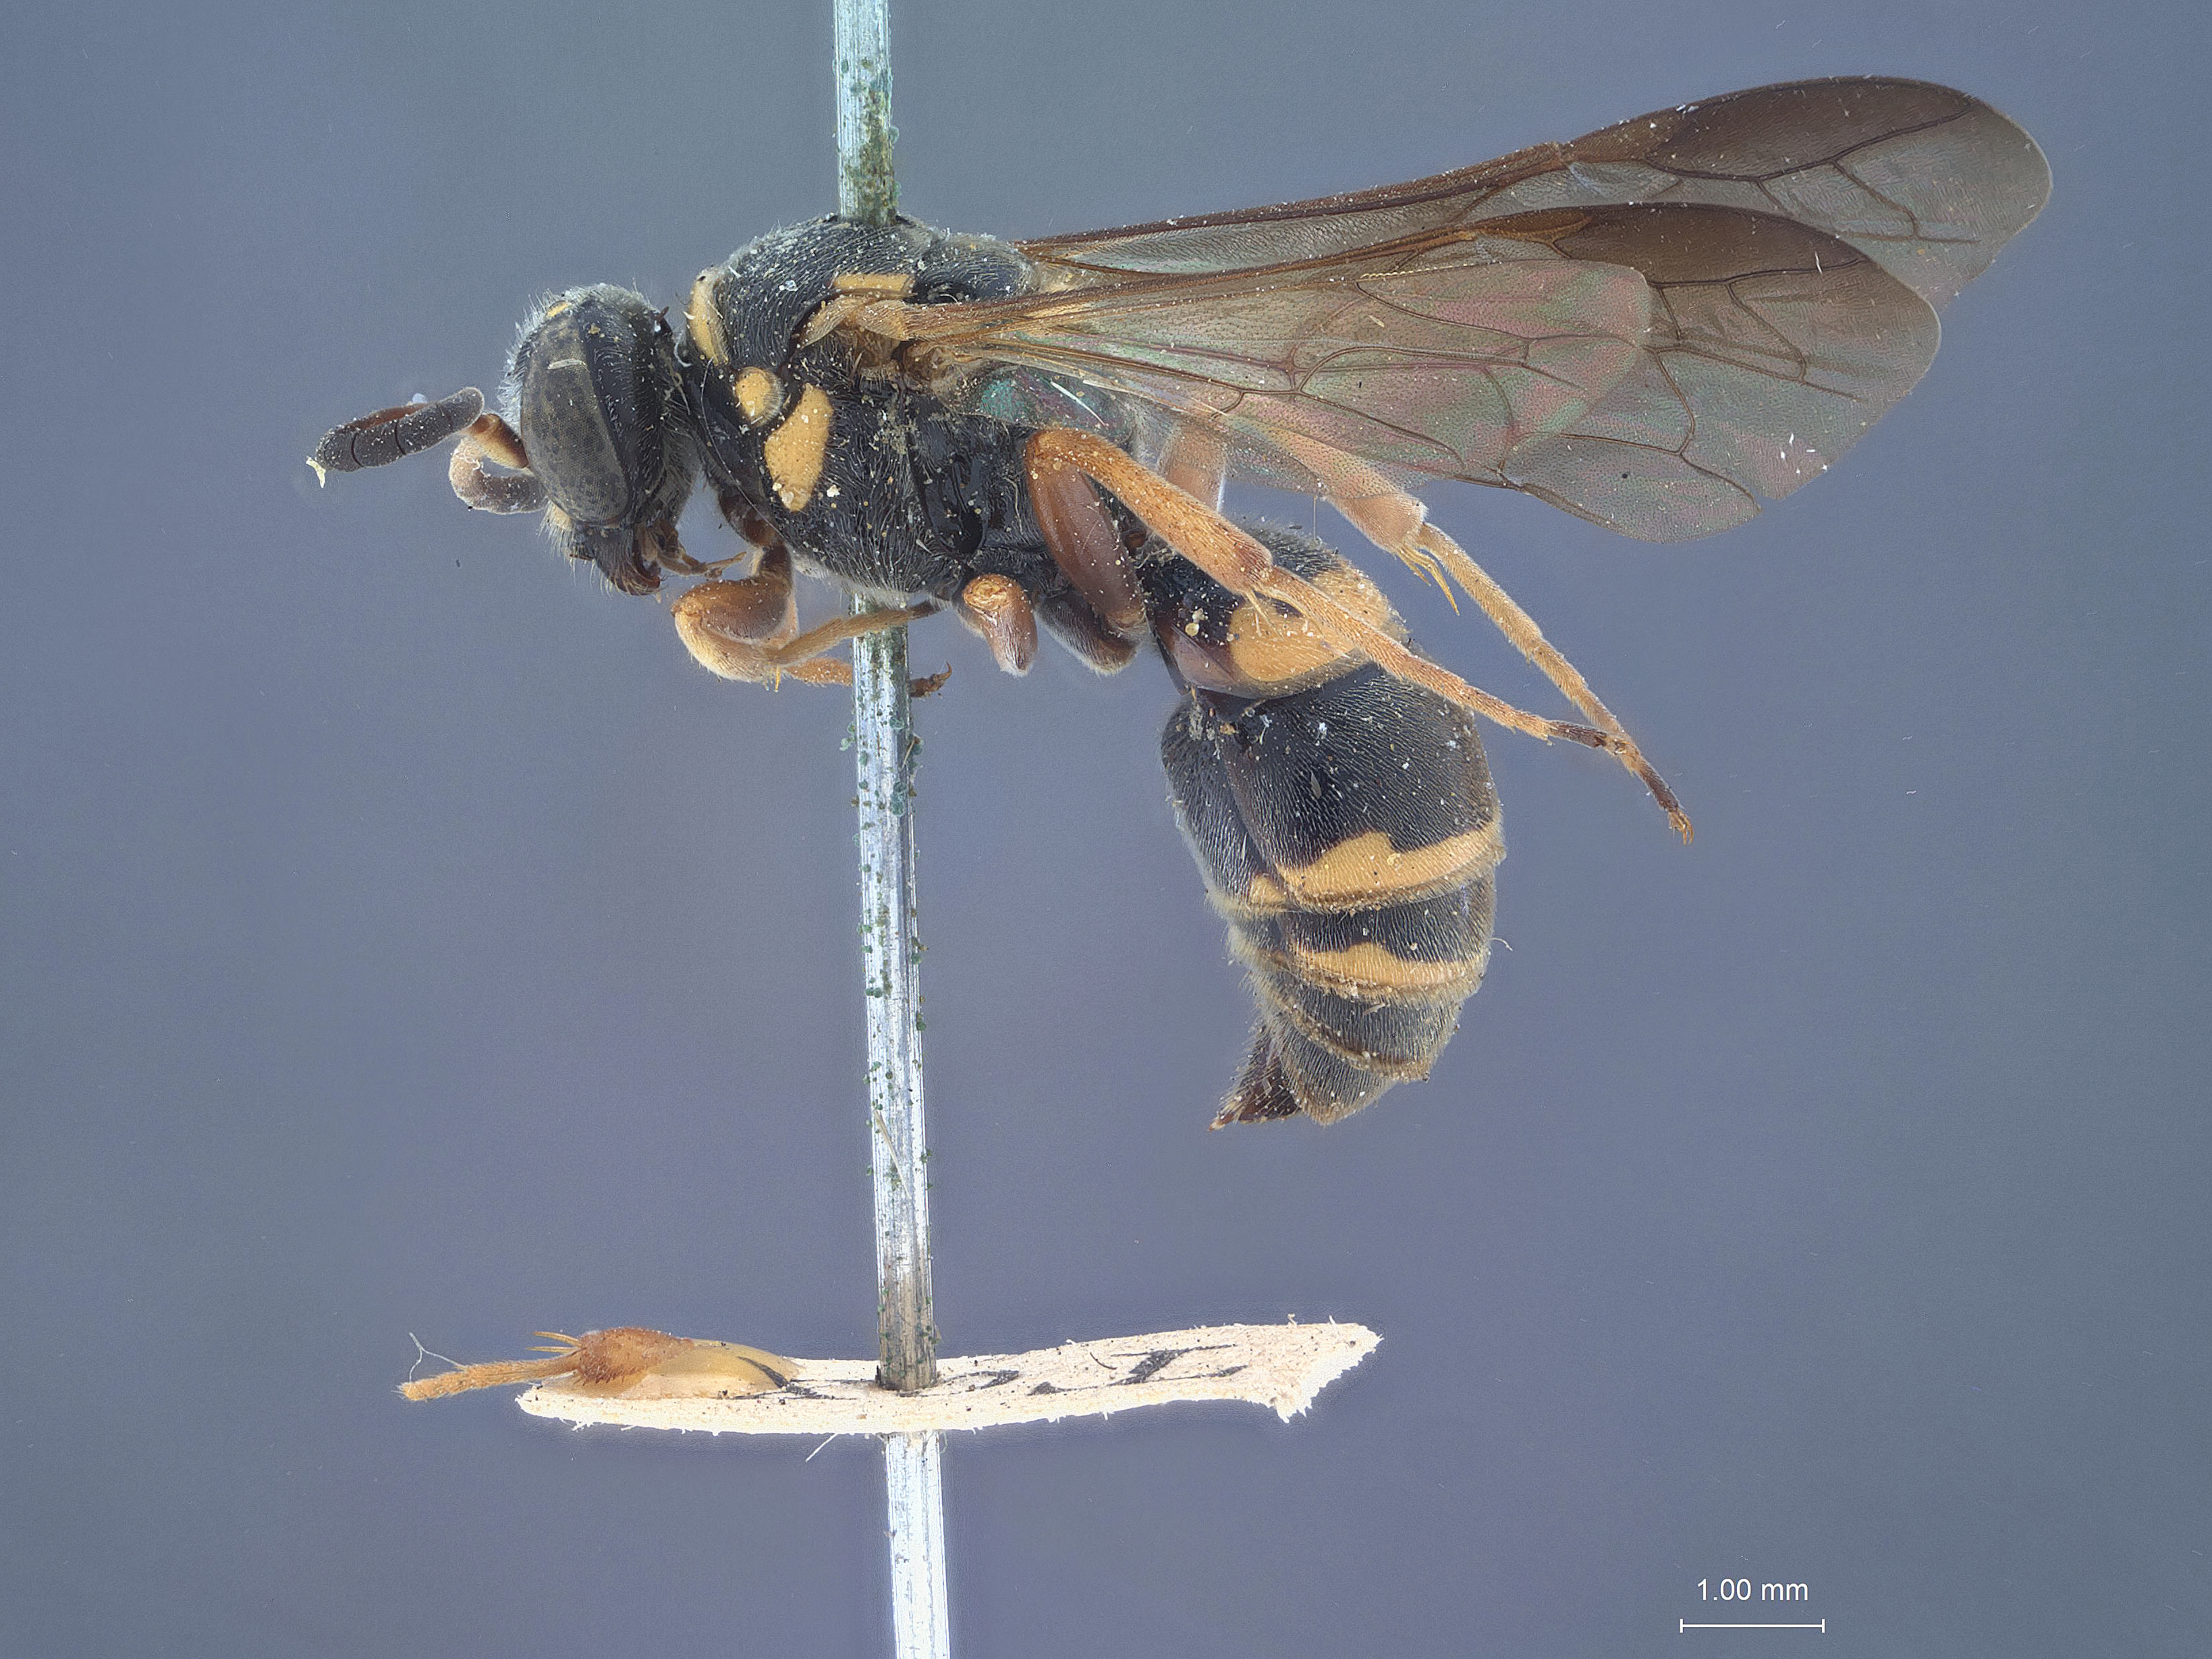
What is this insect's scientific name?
Gorytes neglectus
